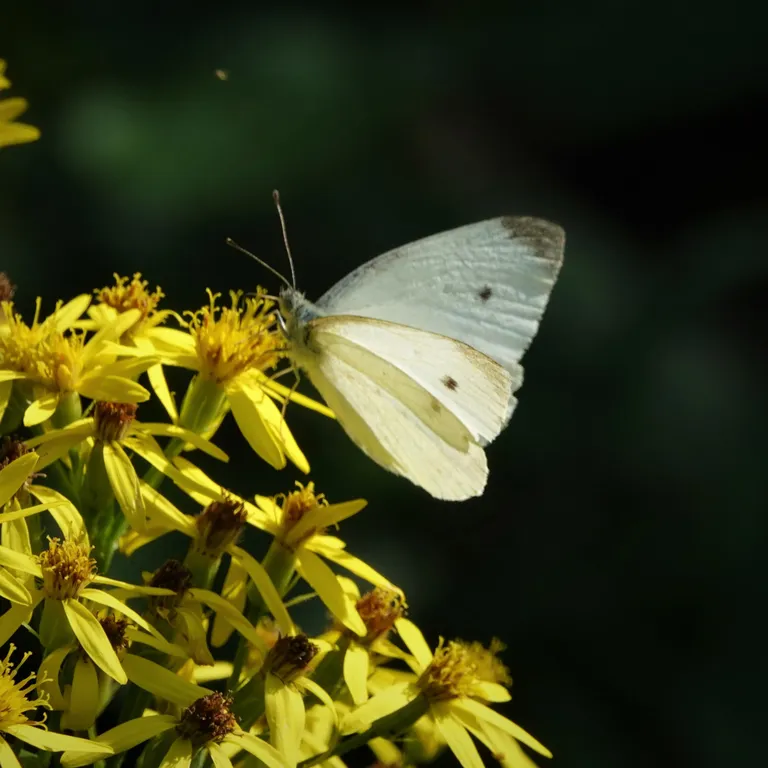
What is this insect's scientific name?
Pieris rapae
